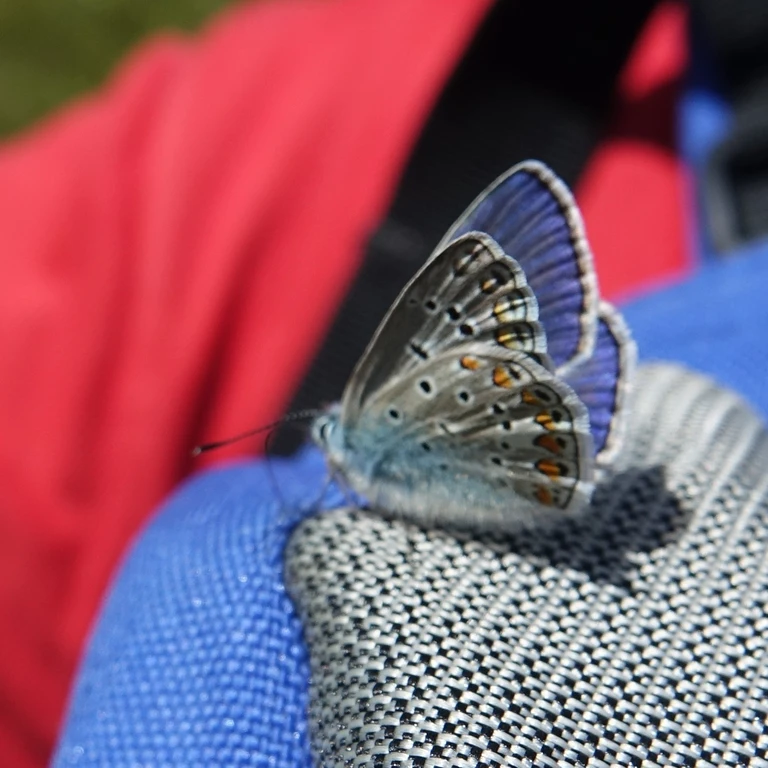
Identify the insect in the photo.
Polyommatus icarus
